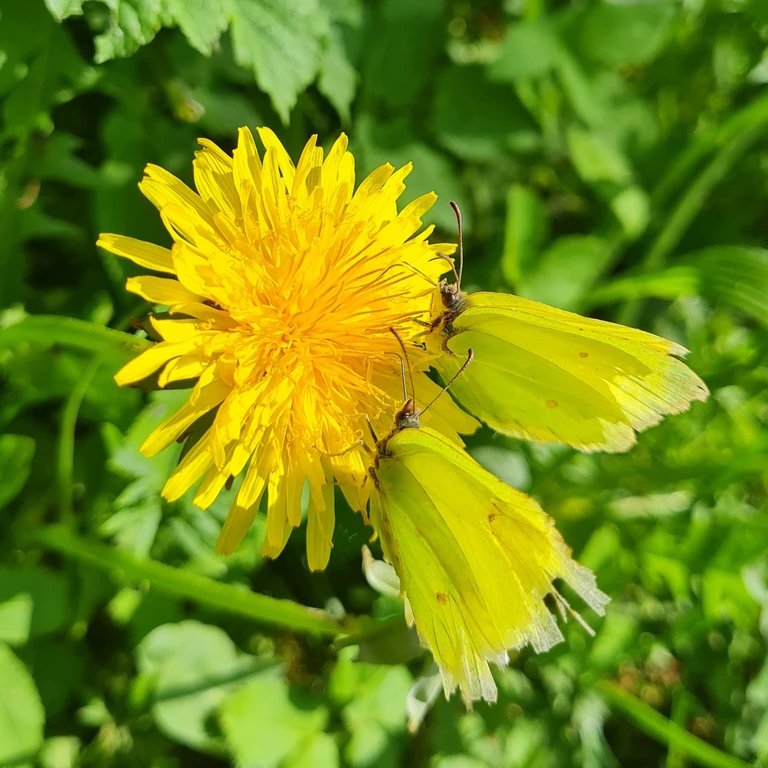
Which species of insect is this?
Gonepteryx rhamni
